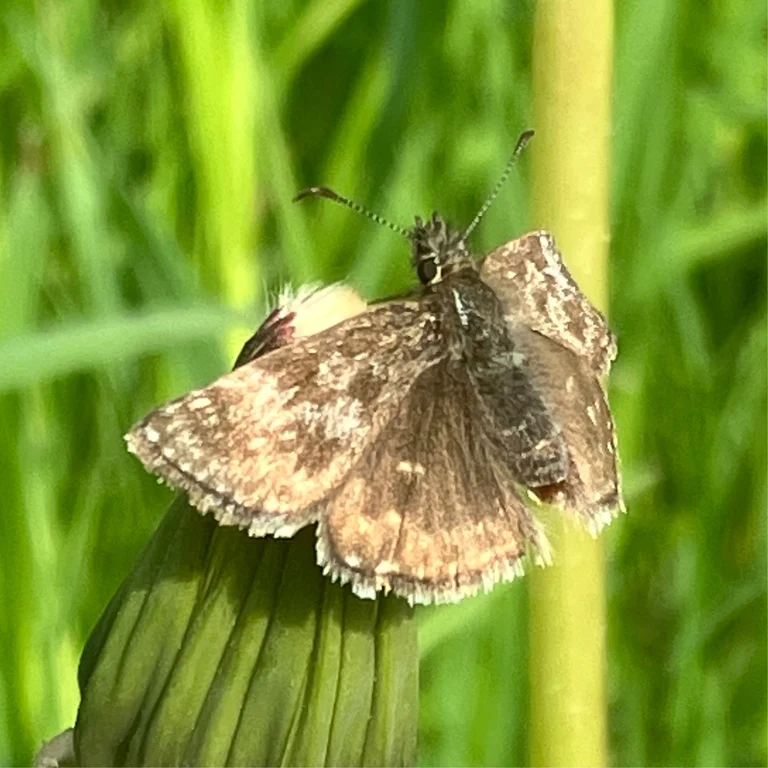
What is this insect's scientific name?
Erynnis tages
